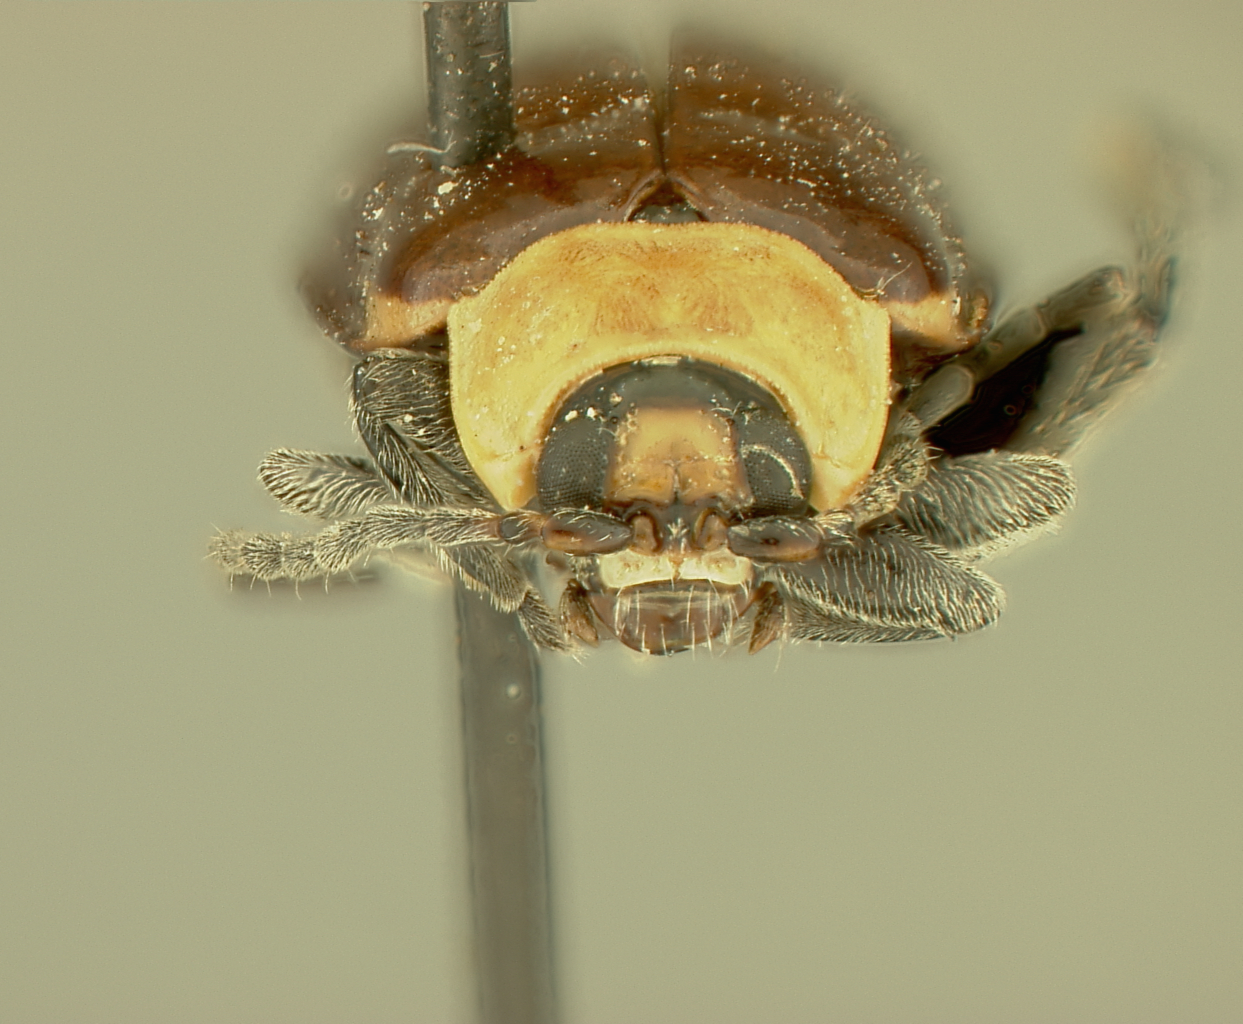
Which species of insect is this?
Homophoeta lima
